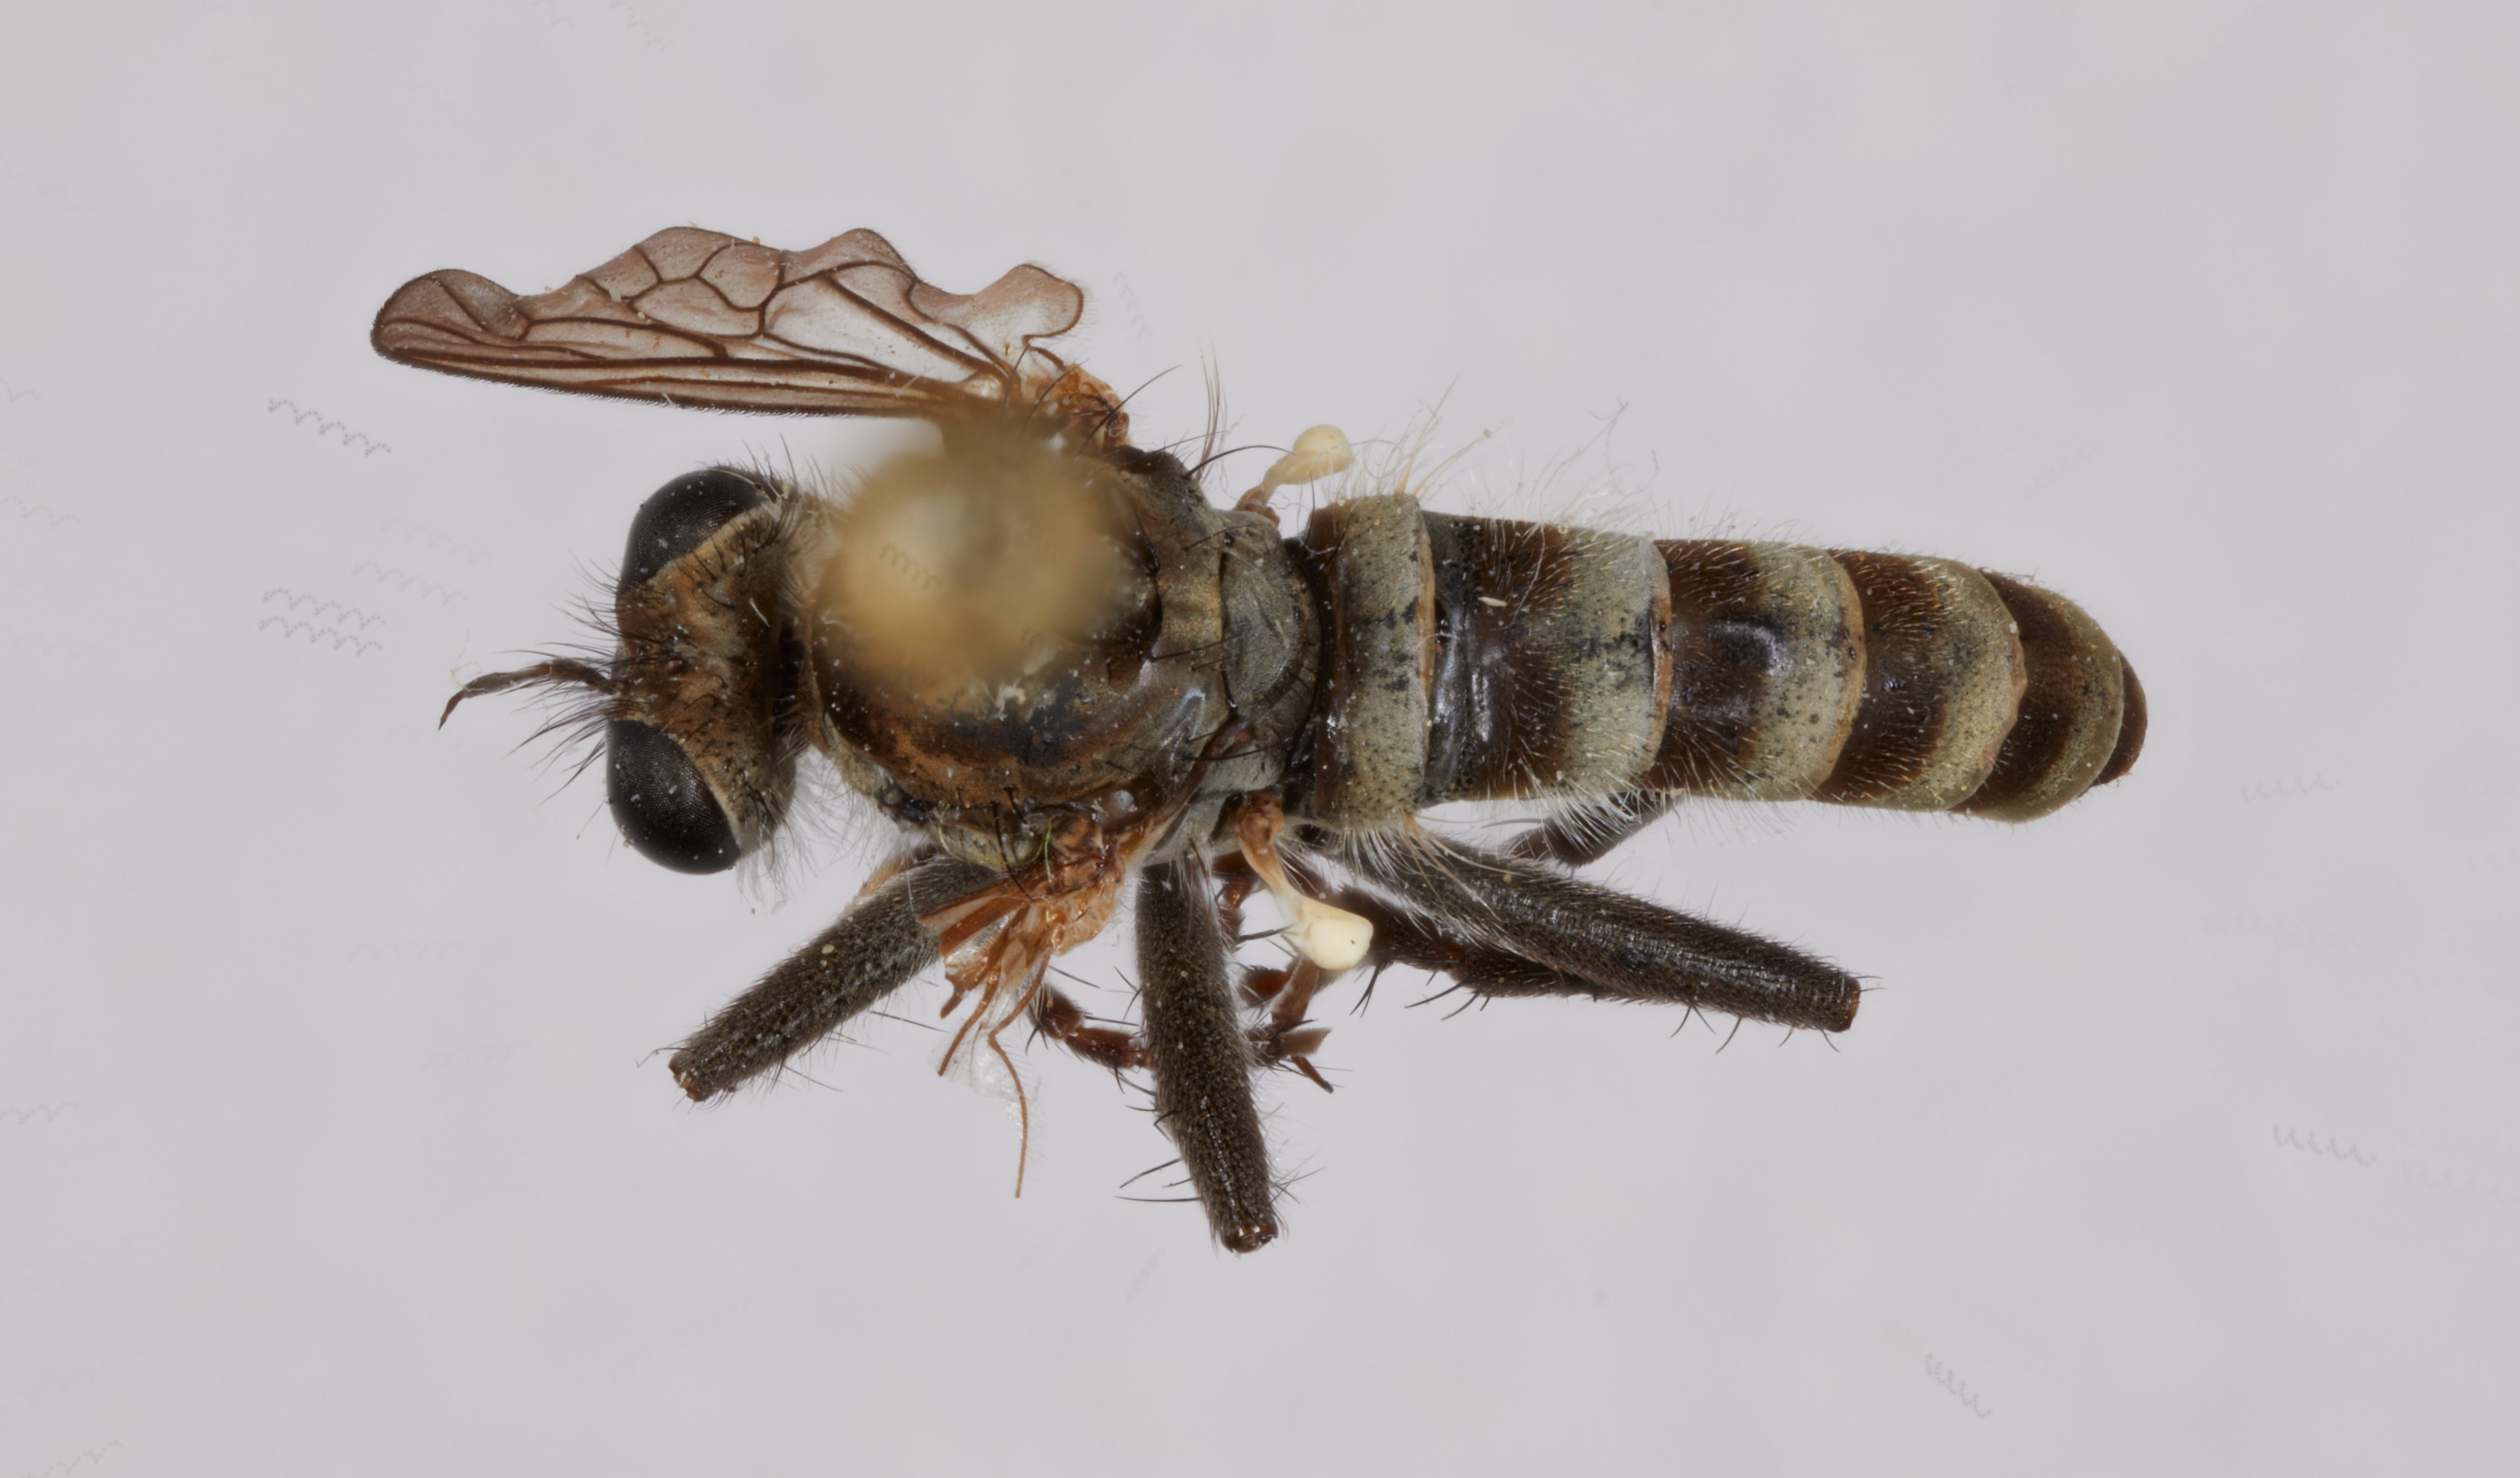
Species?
Lasiopogon chrysotus
